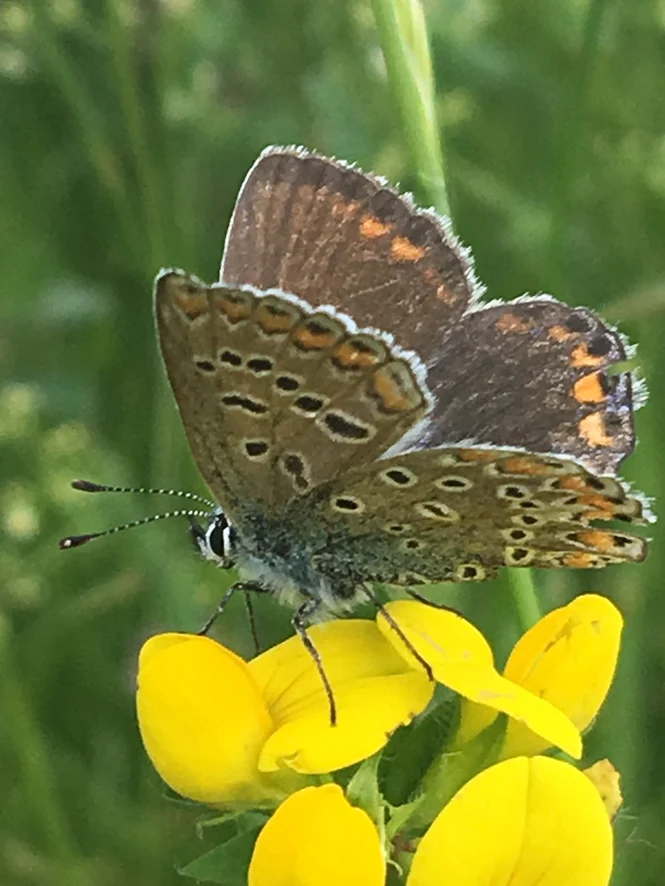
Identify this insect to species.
Polyommatus icarus
